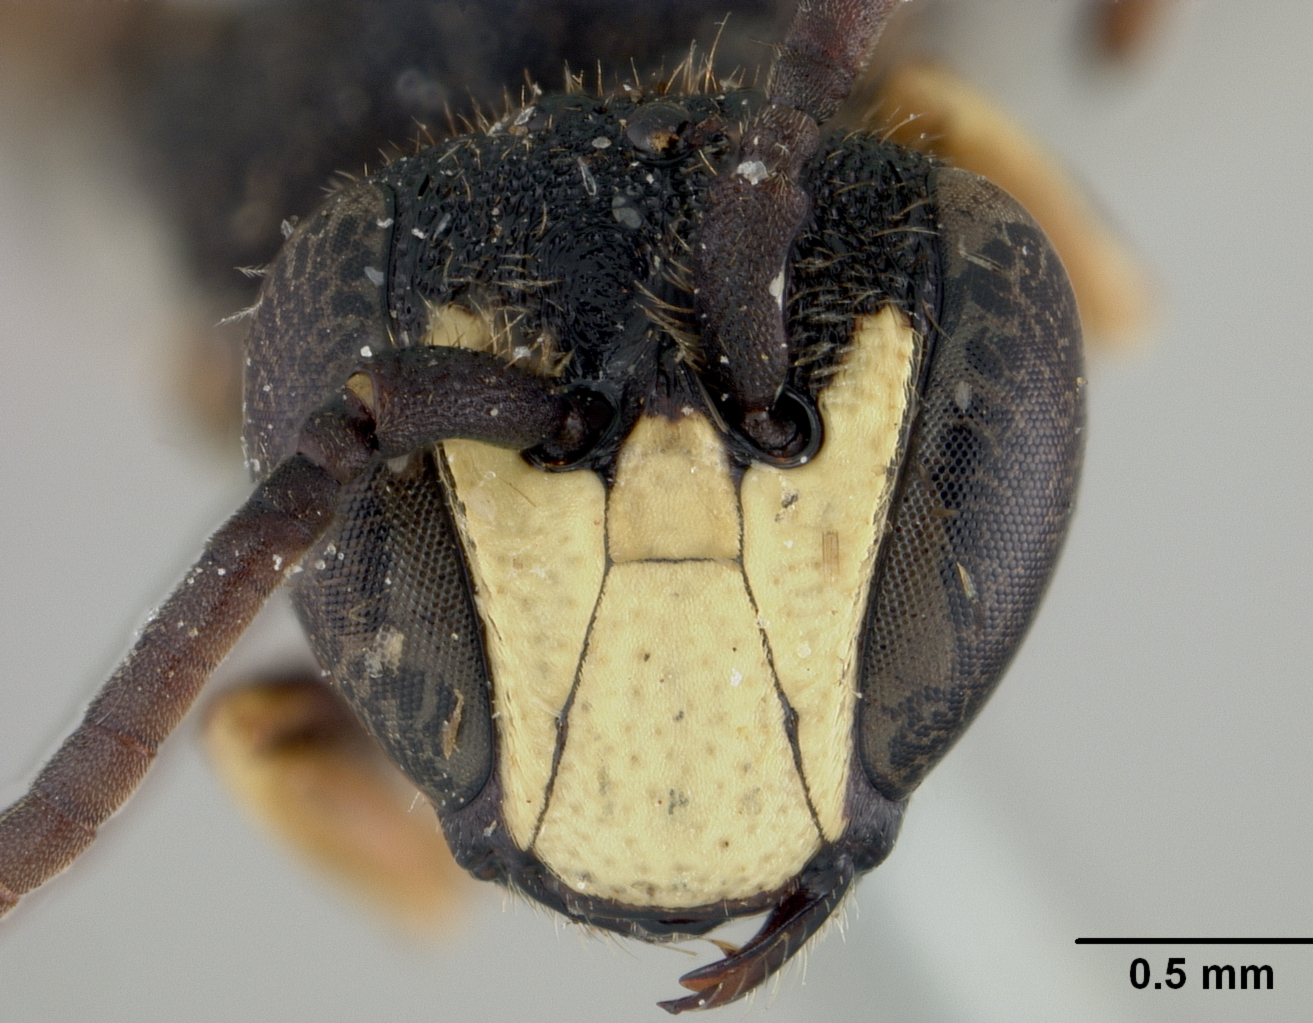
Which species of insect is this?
Prosopis fossata
